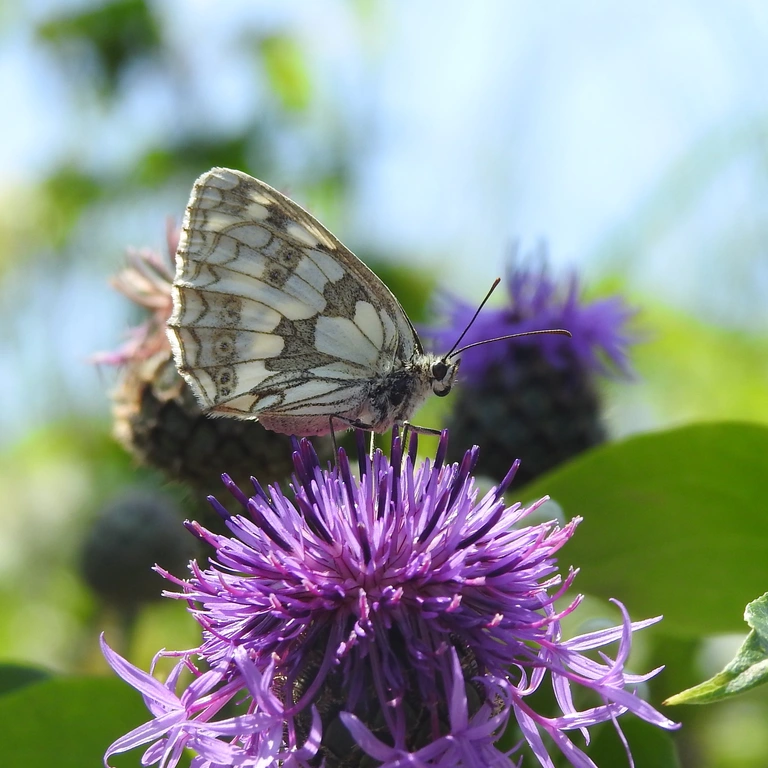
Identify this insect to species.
Melanargia galathea
